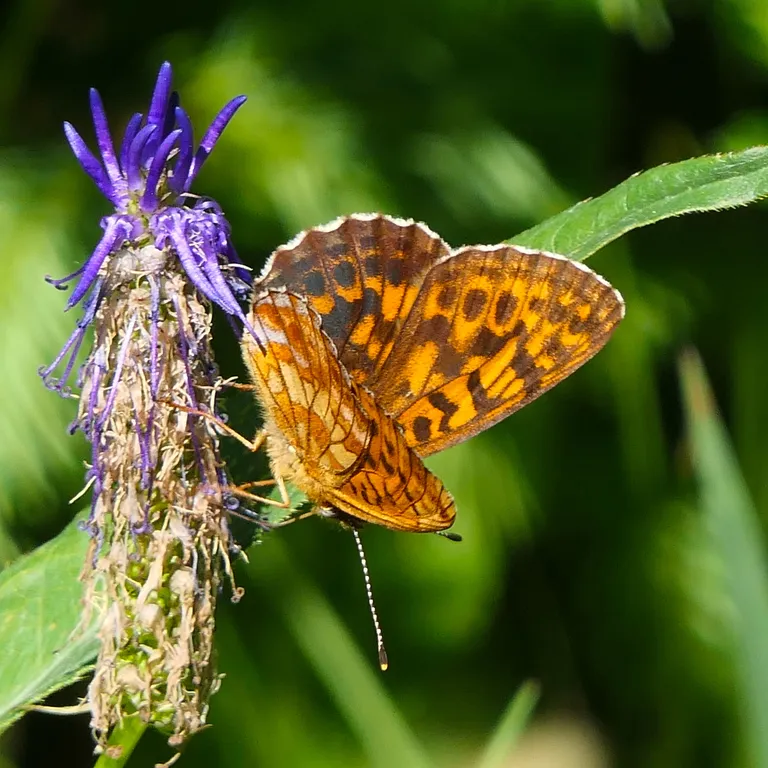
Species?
Boloria thore
